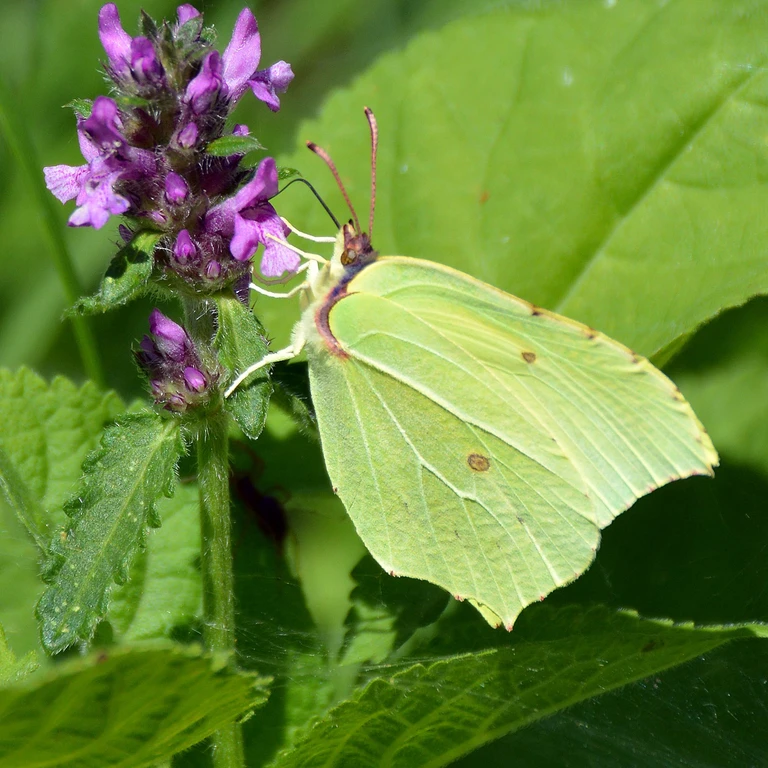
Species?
Gonepteryx rhamni
